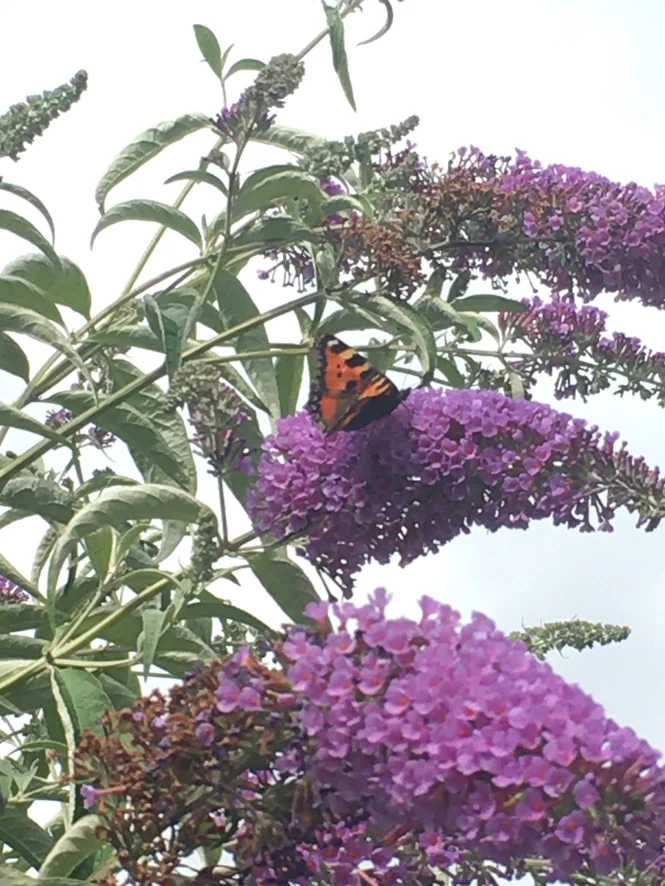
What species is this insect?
Aglais urticae
